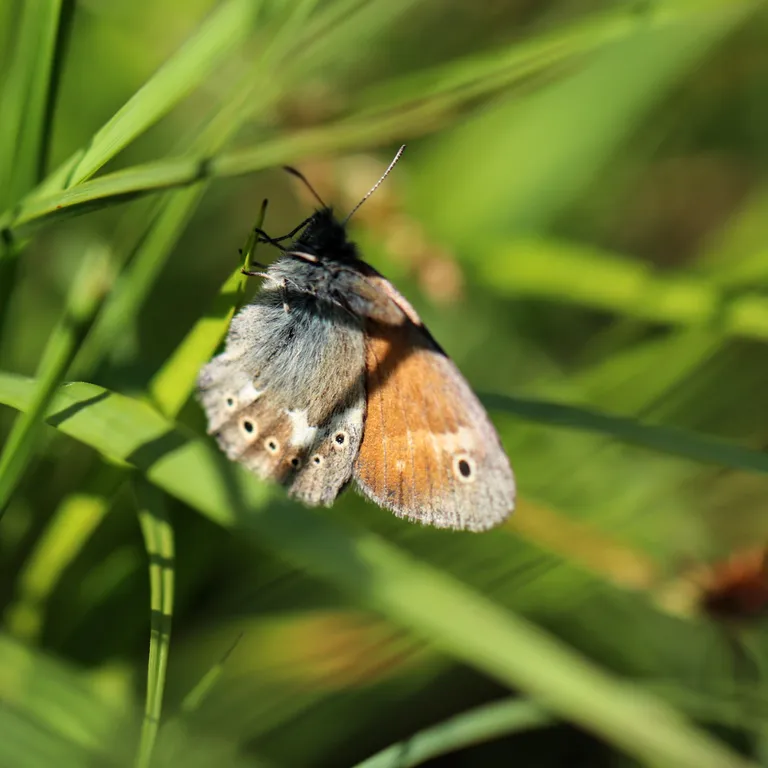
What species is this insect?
Coenonympha tullia
